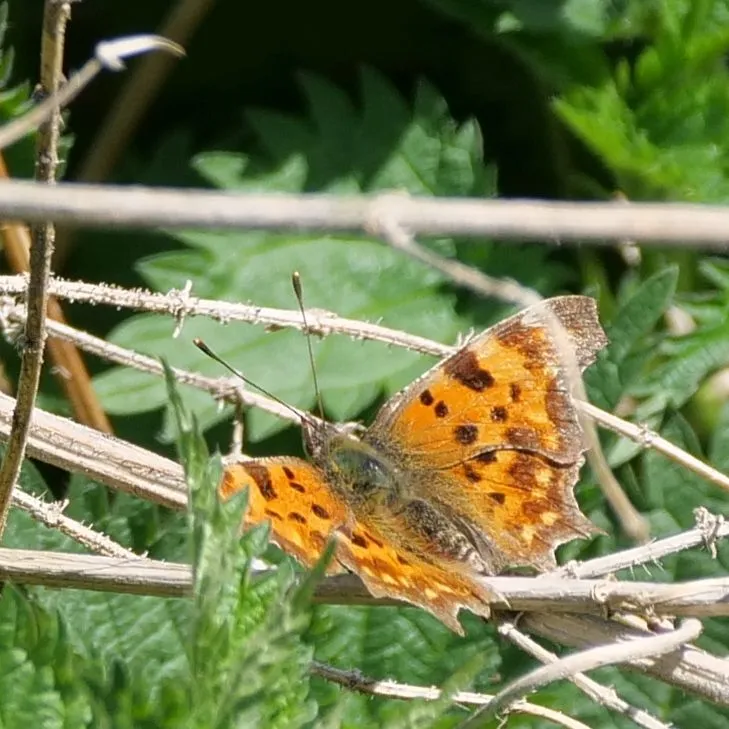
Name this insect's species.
Polygonia c-album
